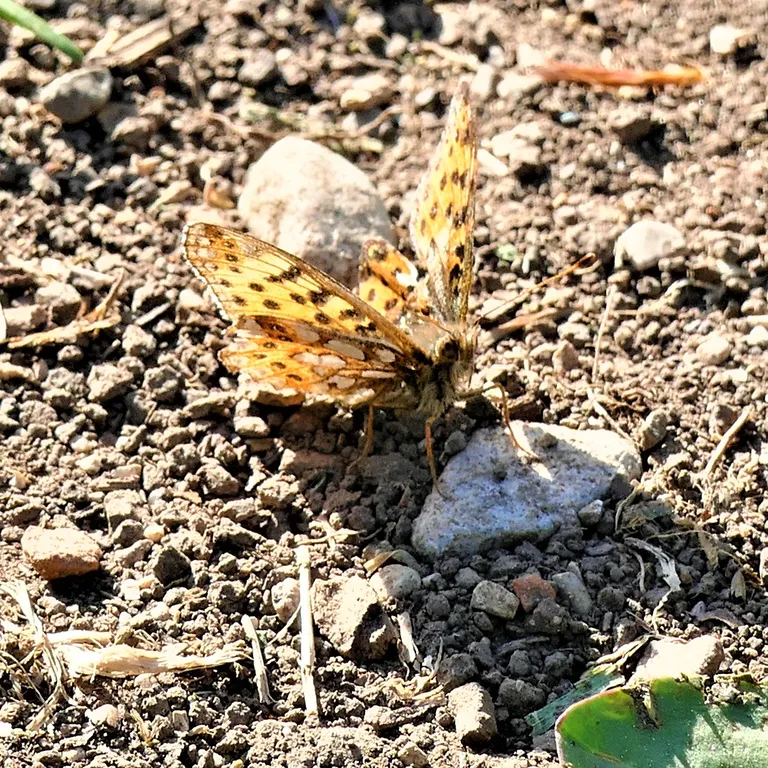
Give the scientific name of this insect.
Issoria lathonia
